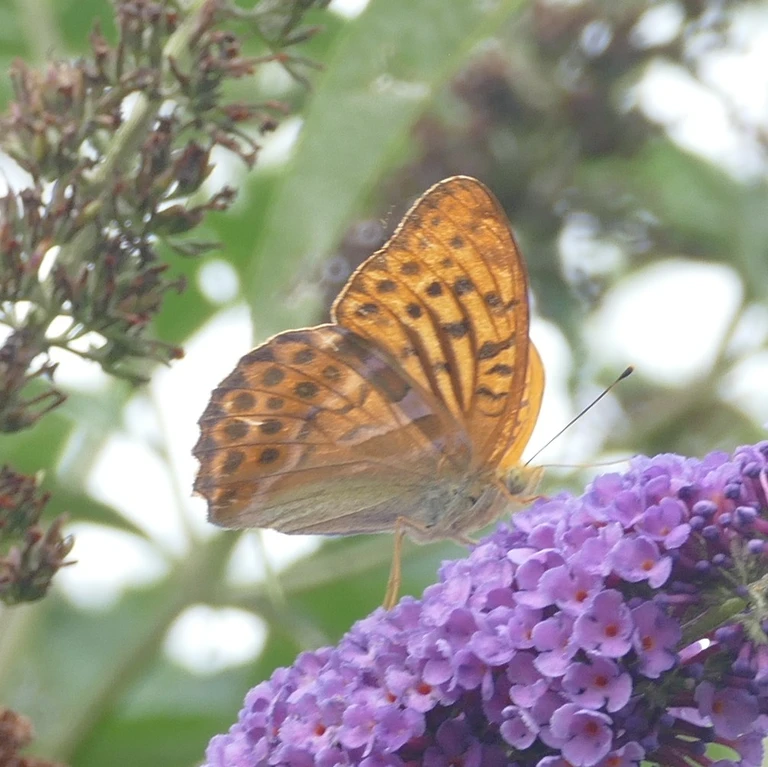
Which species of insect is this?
Argynnis paphia
